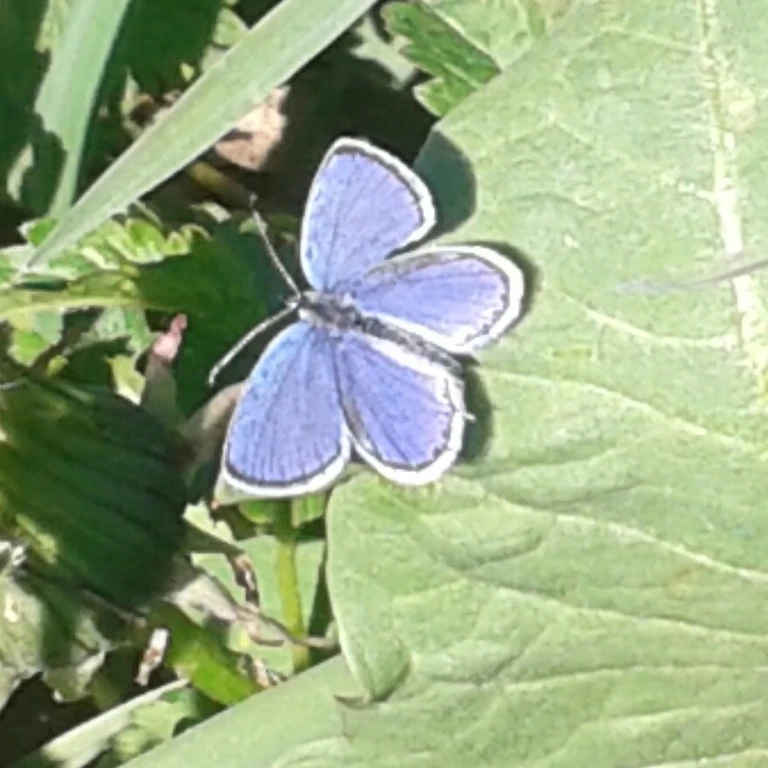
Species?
Cupido argiades (also Elkalyce argiades)
